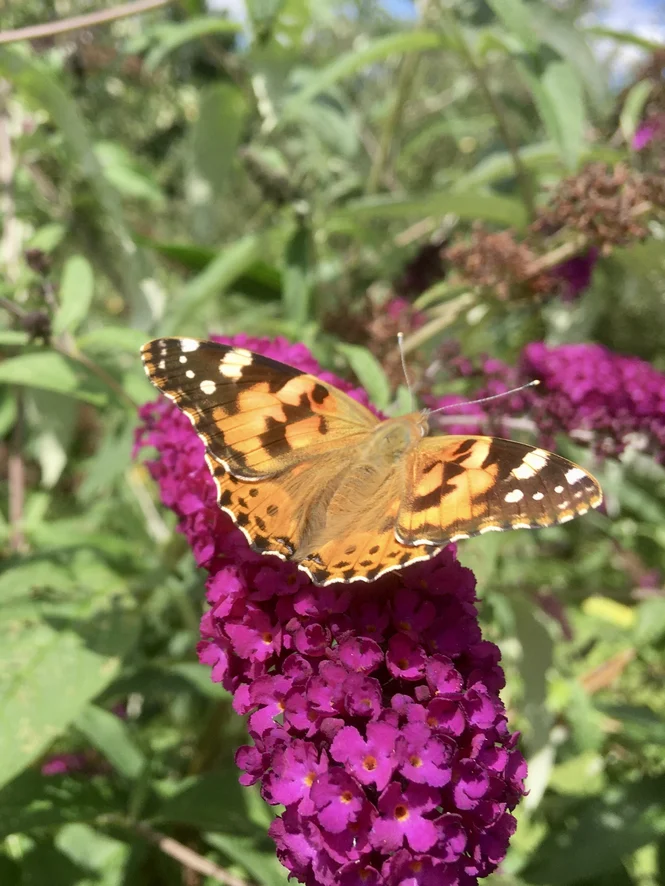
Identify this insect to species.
Vanessa cardui
